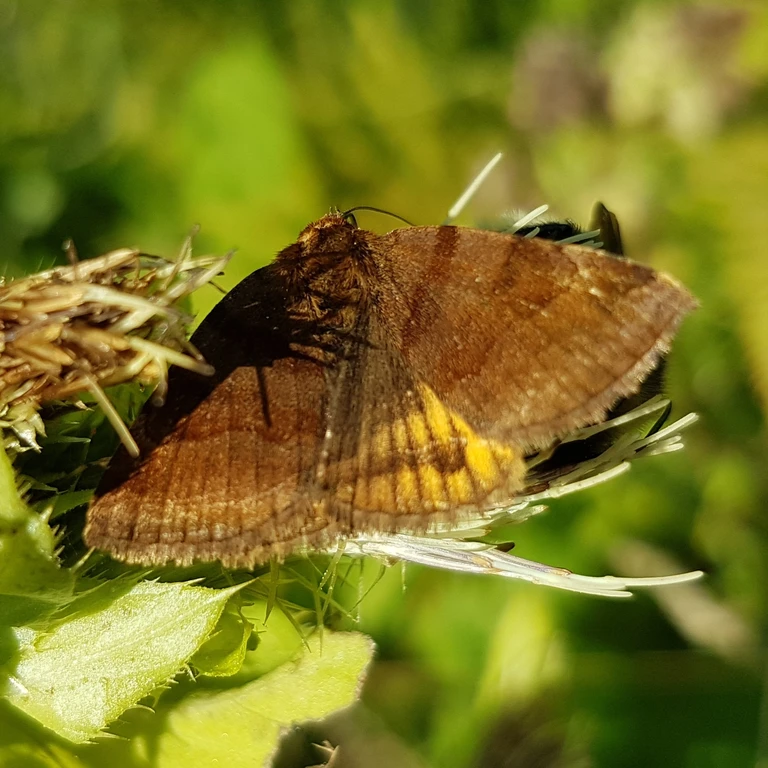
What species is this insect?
Euclidia glyphica
